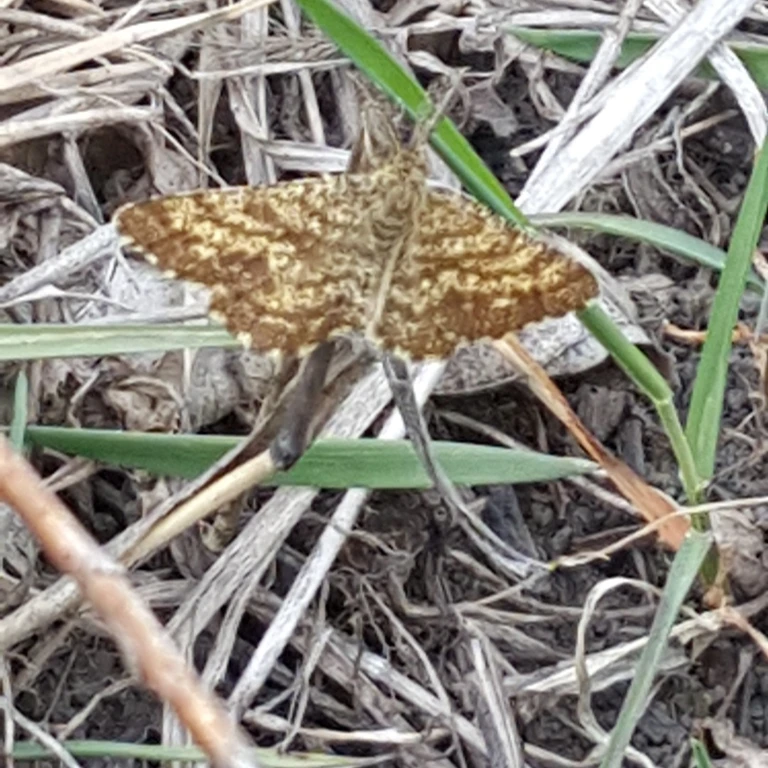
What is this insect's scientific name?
Ematurga atomaria
